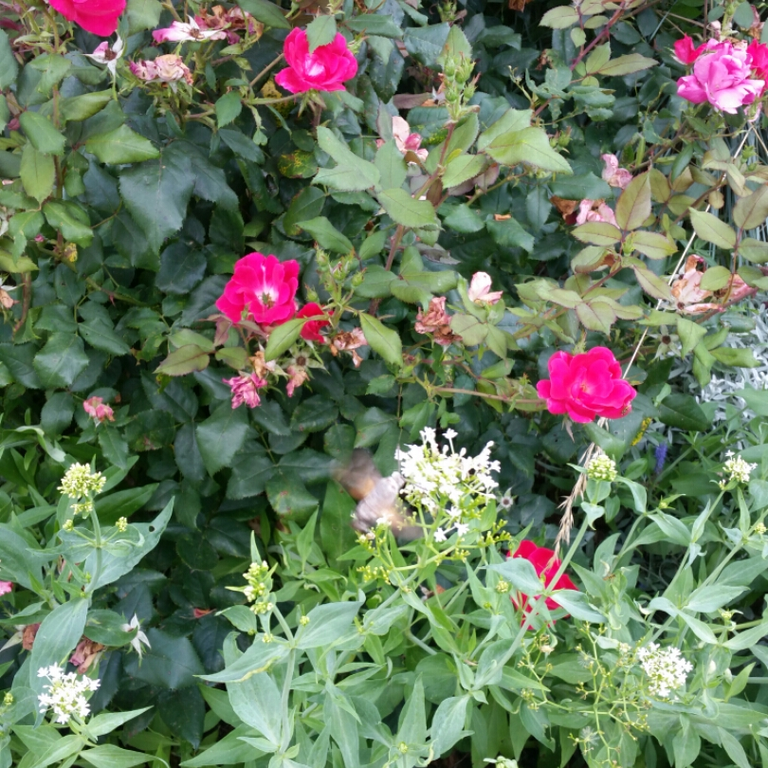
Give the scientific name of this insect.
Macroglossum stellatarum
